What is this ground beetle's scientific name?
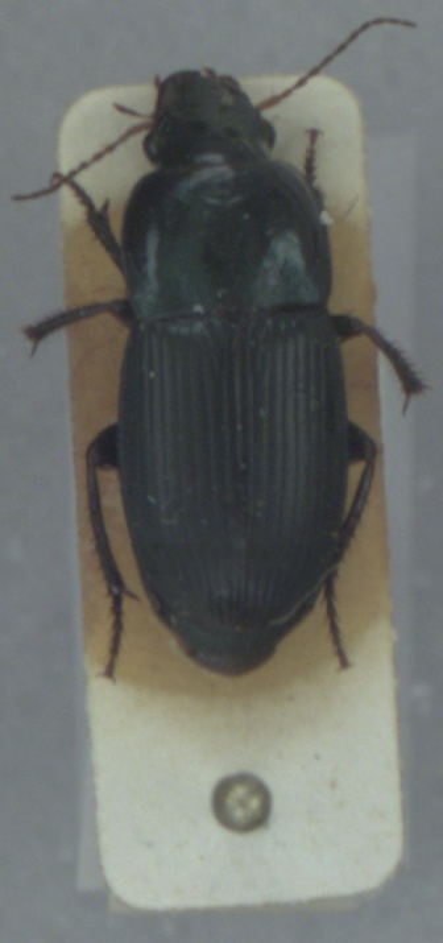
Harpalus dimidiatus
